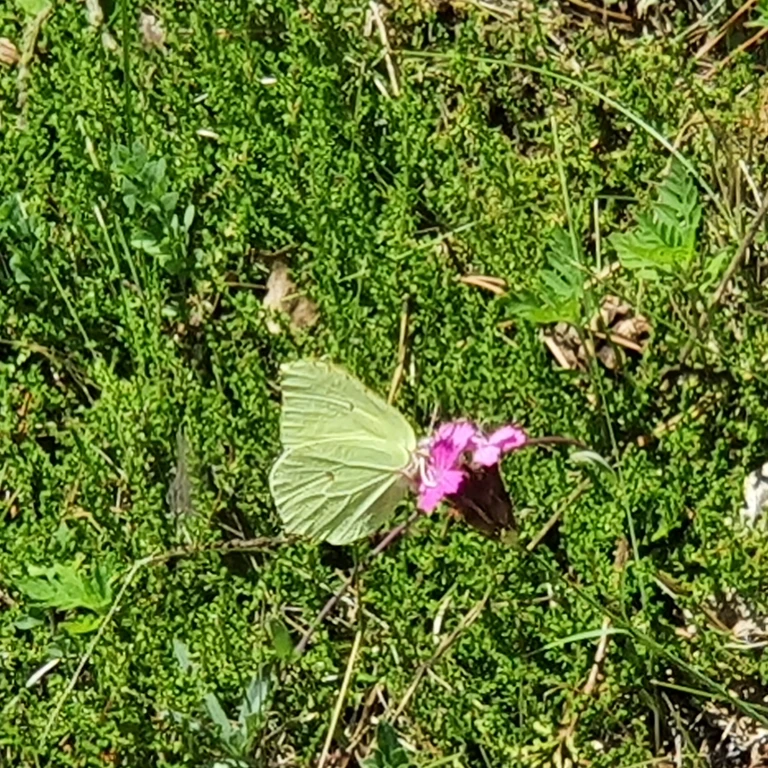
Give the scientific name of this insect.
Gonepteryx rhamni
